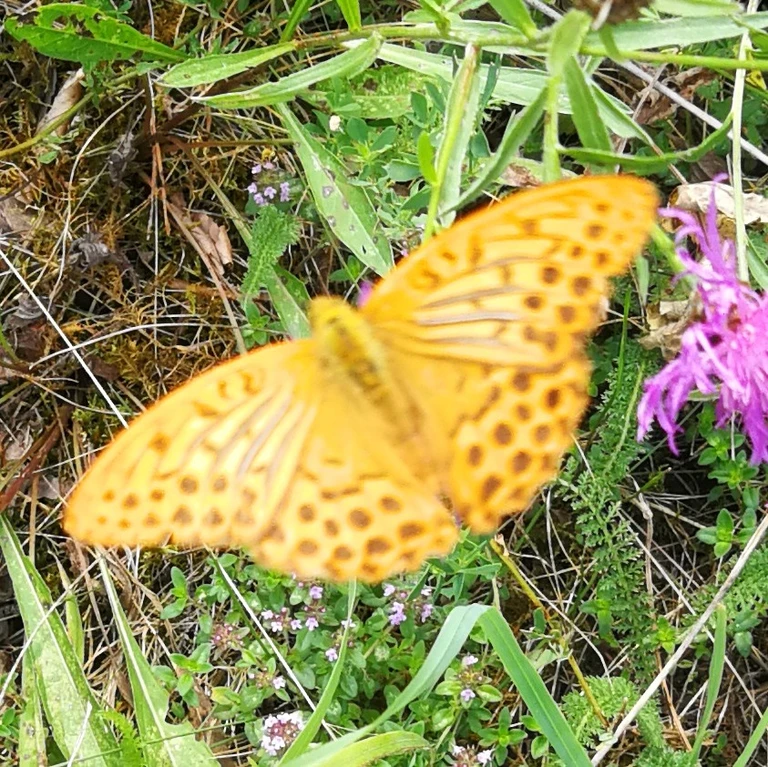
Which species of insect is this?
Argynnis paphia
